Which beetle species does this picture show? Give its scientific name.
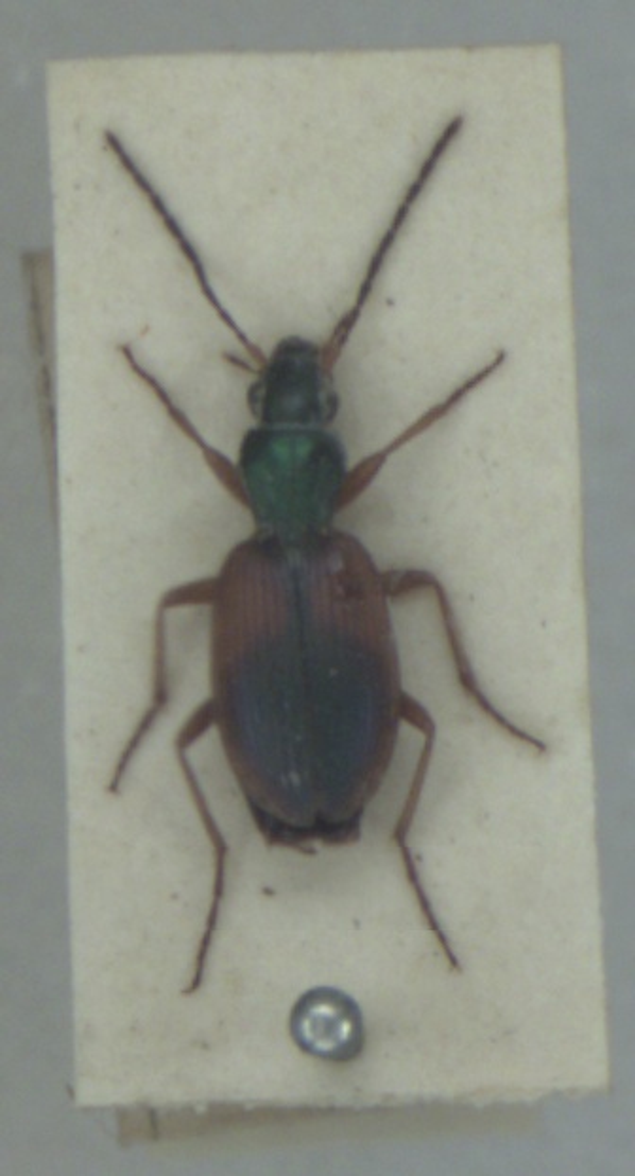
Anchomenus dorsalis
